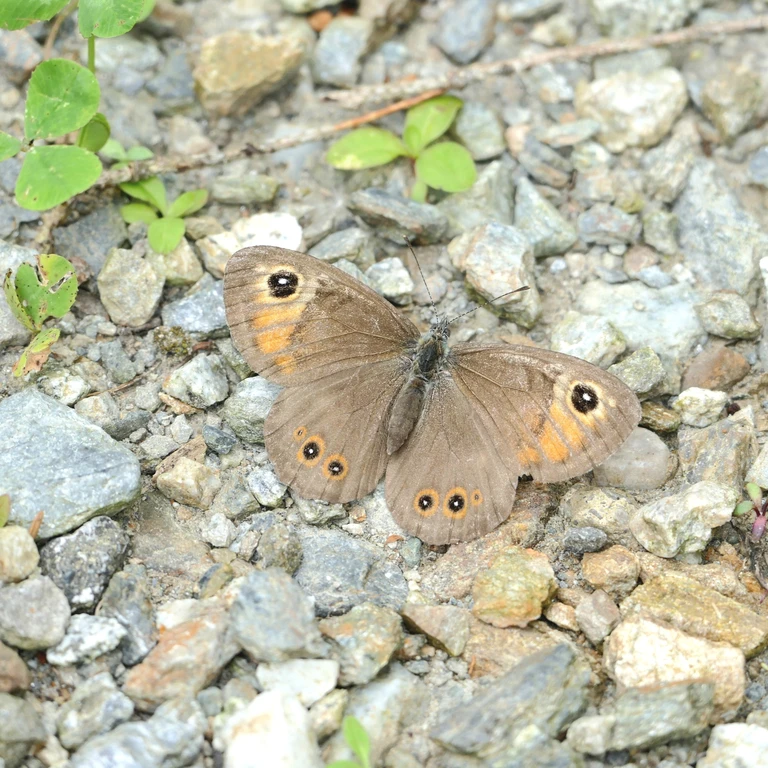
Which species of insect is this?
Lasiommata maera (also Pararge maera)
